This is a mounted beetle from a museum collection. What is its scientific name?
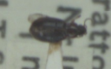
Bradycellus ruficollis
